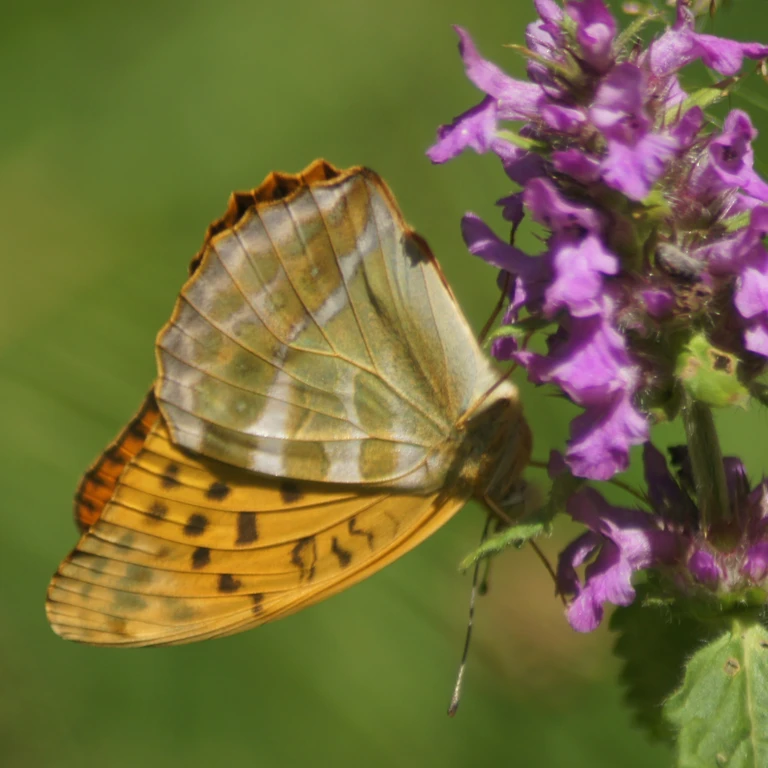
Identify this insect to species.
Argynnis paphia
